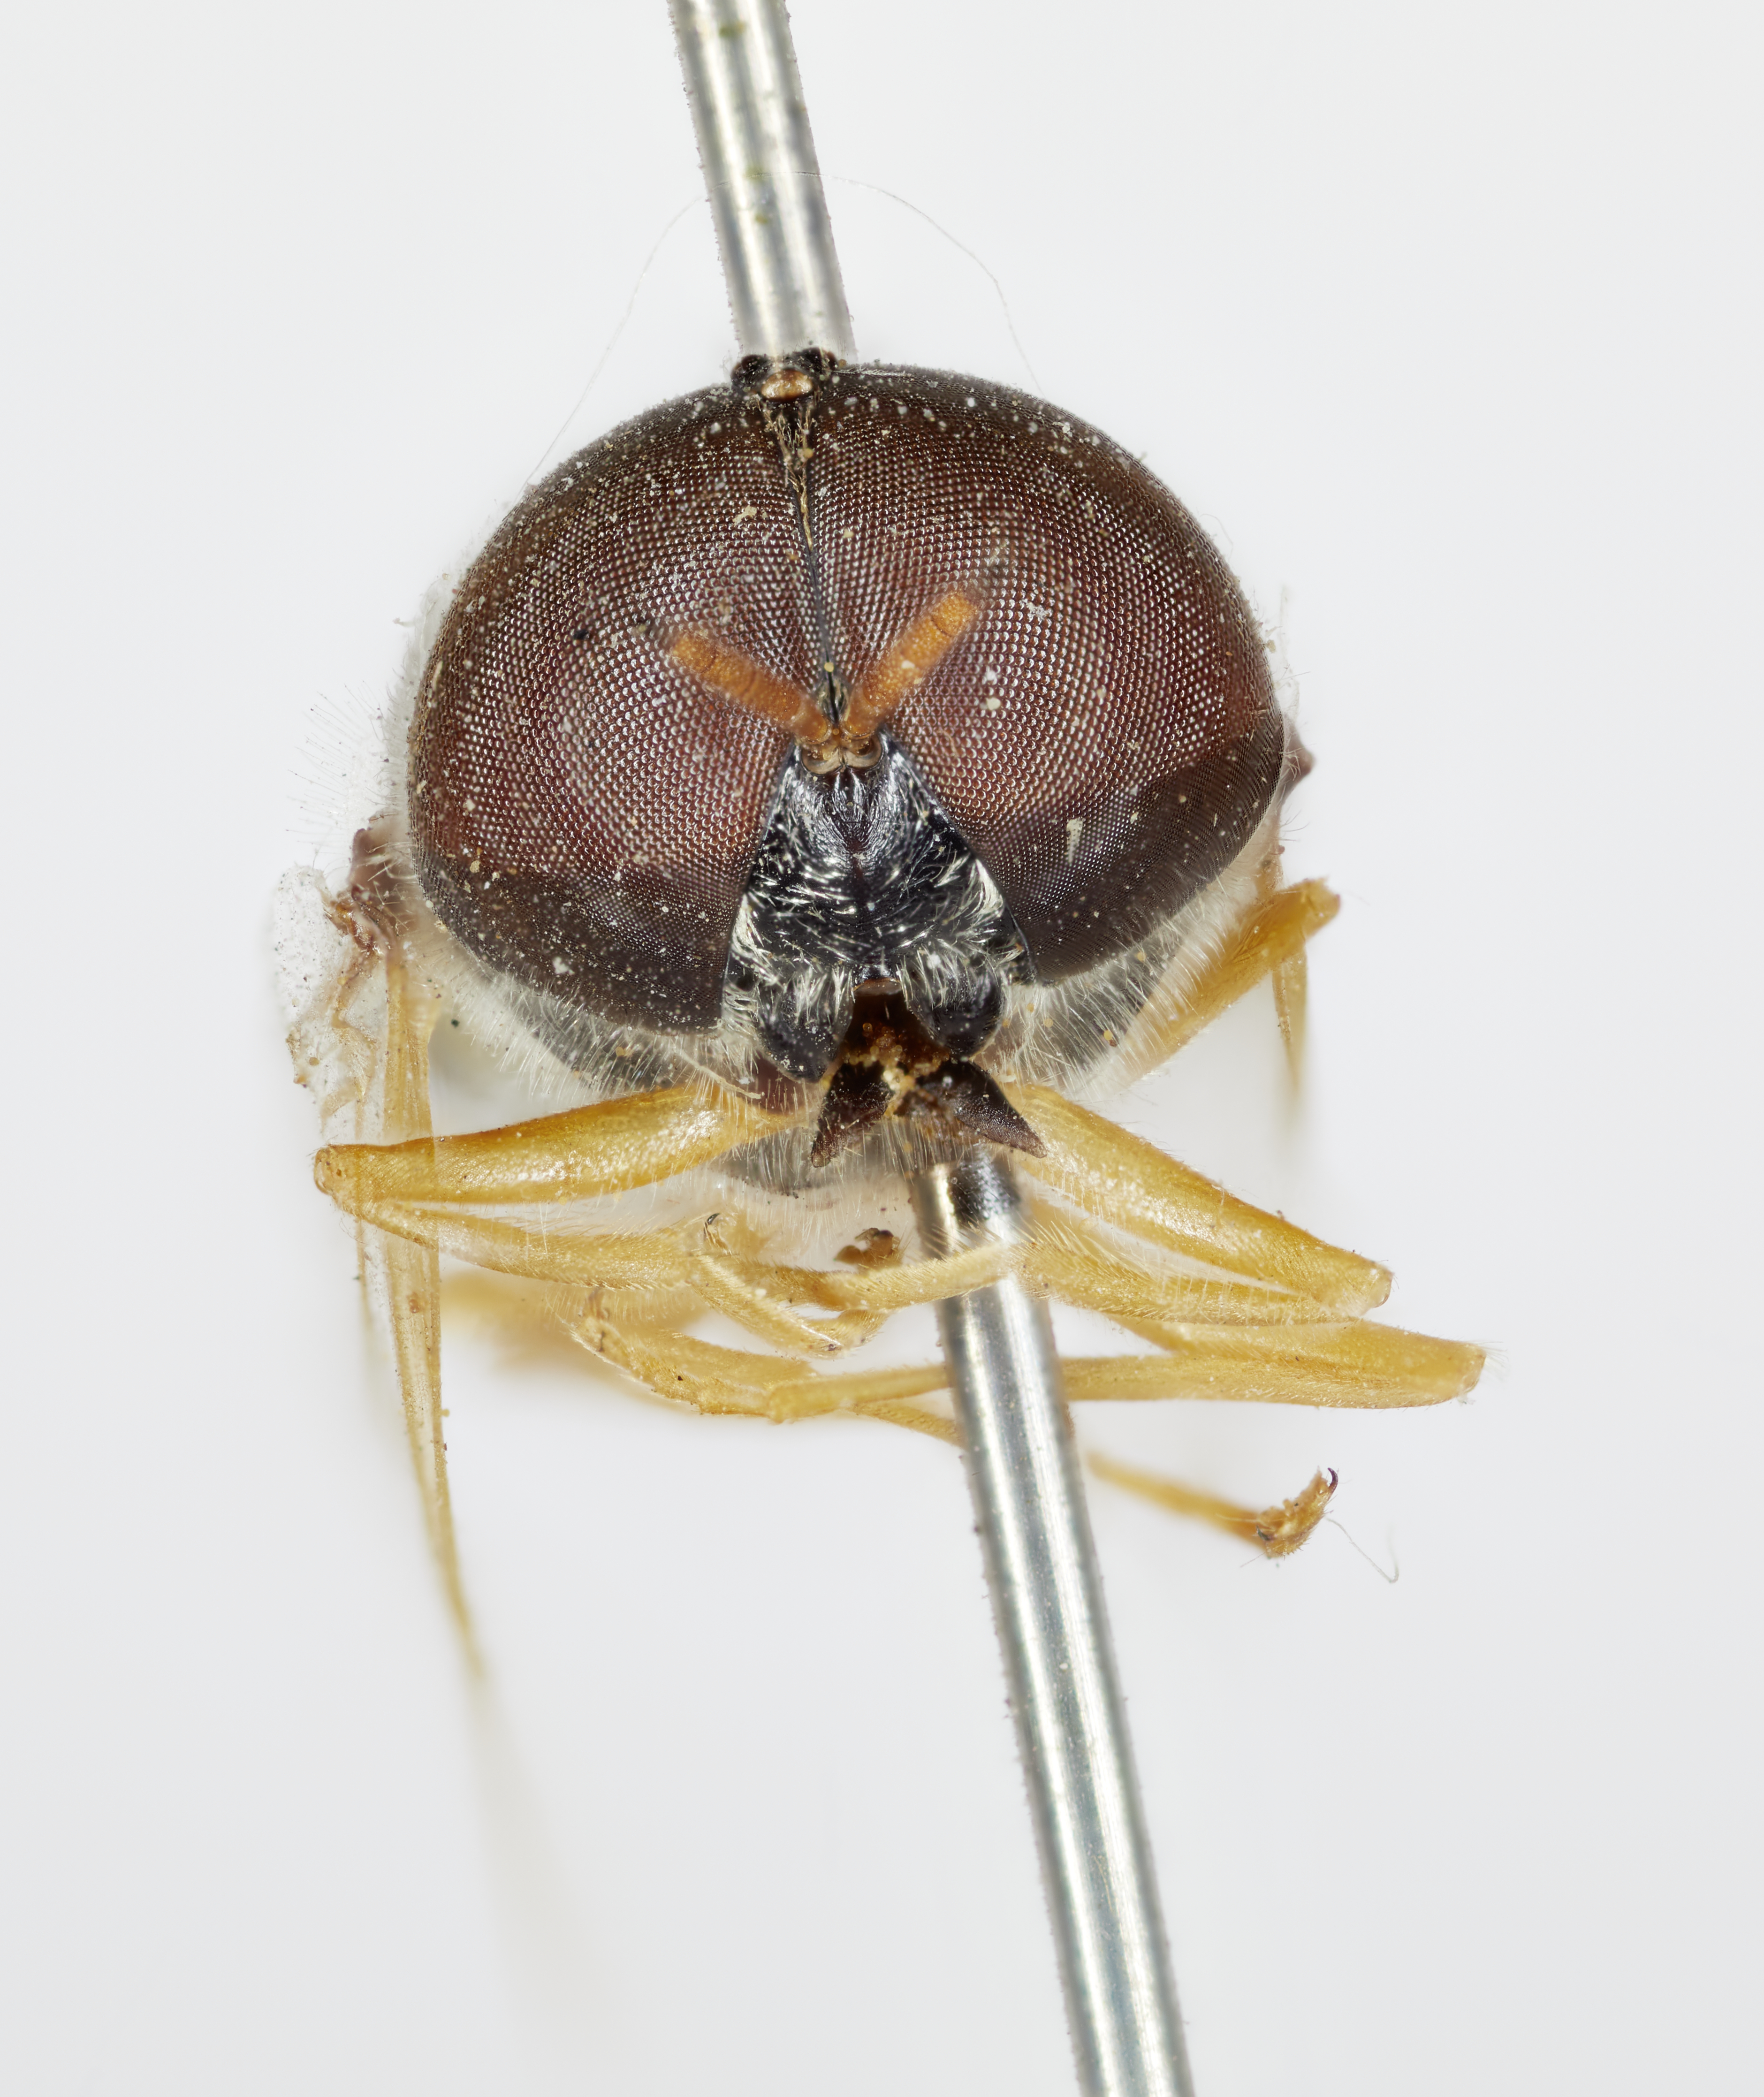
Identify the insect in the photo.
Odontomyia aldrichi
